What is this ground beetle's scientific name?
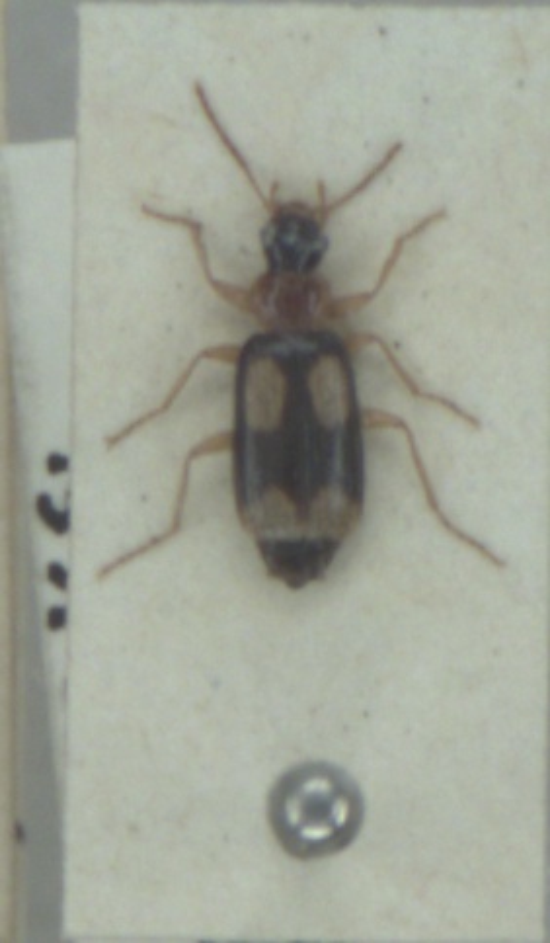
Dromius quadrimaculatus
